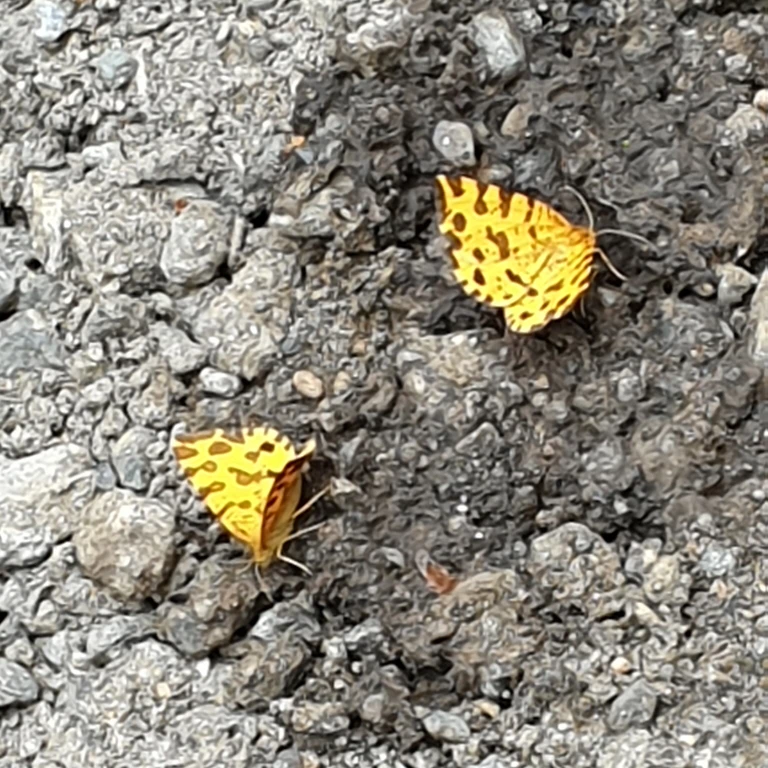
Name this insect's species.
Pseudopanthera macularia
